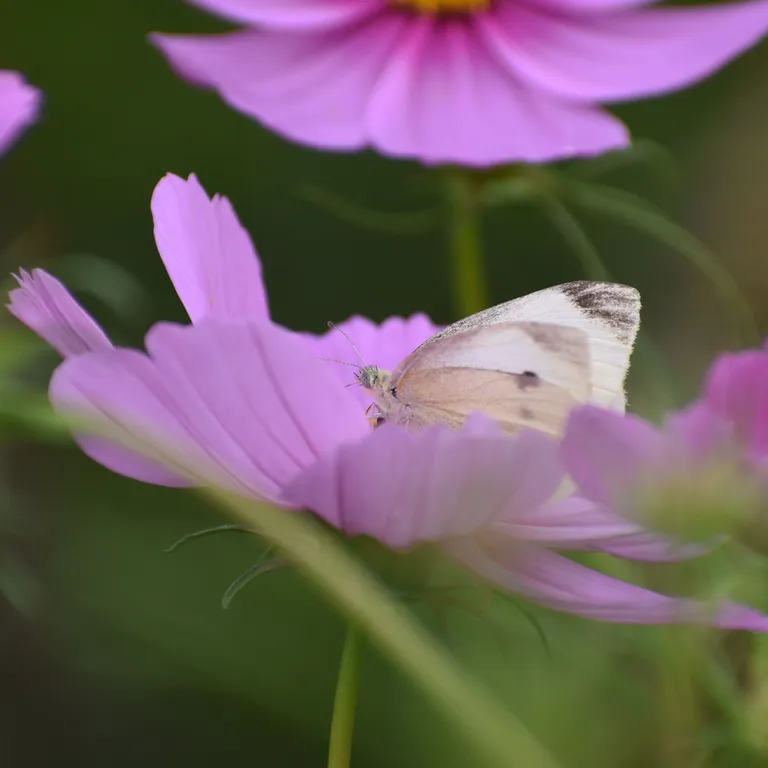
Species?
Pieris rapae
